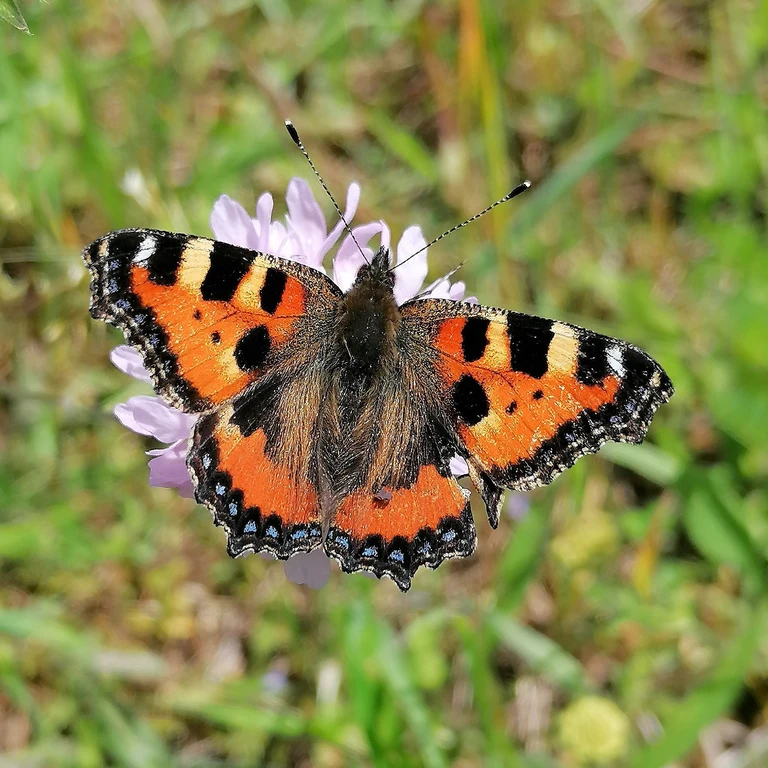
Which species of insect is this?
Aglais urticae
